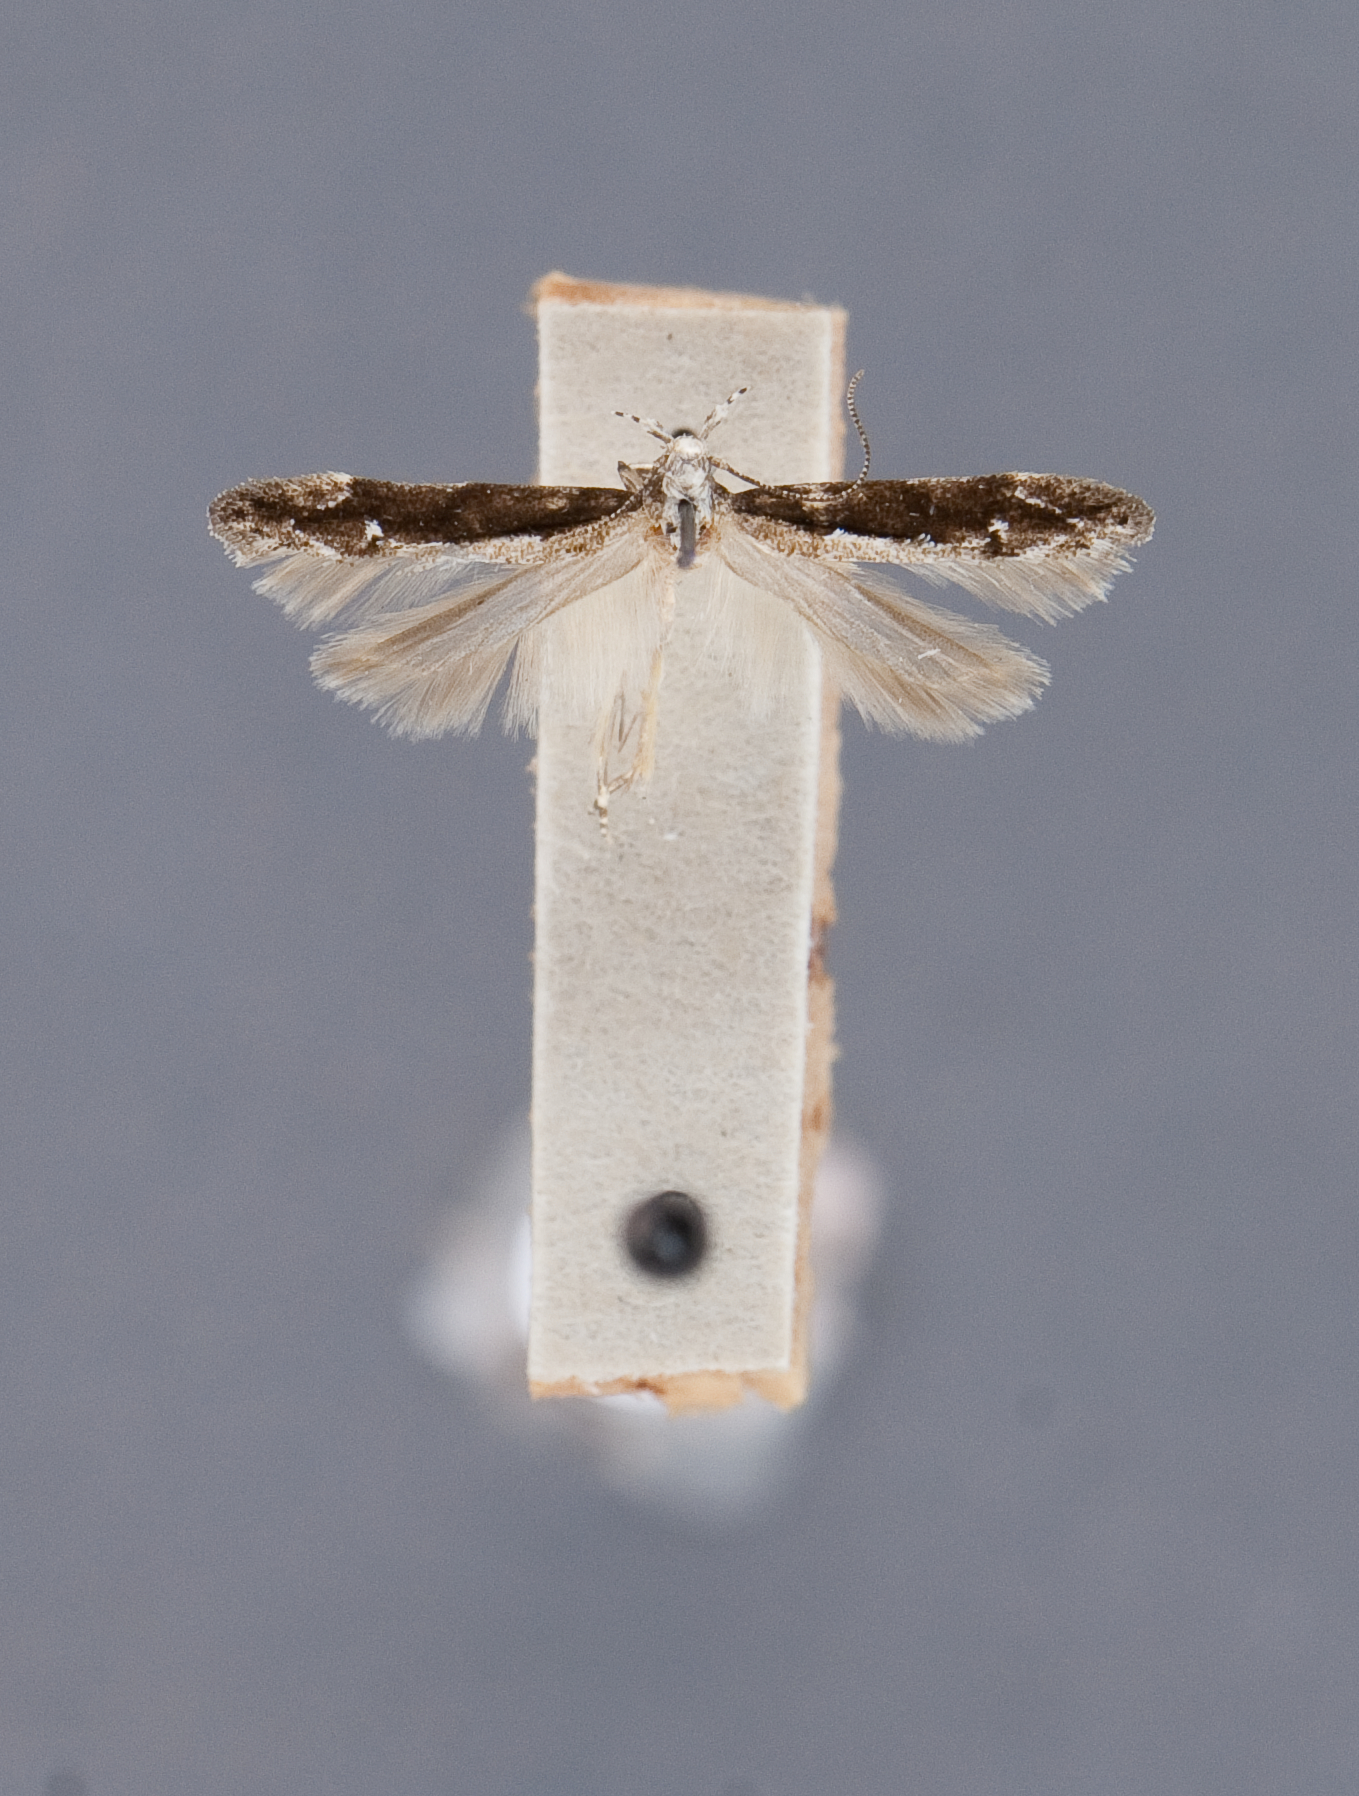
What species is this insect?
Recurvaria alnifructella (also Coleotechnites alnifructella)
